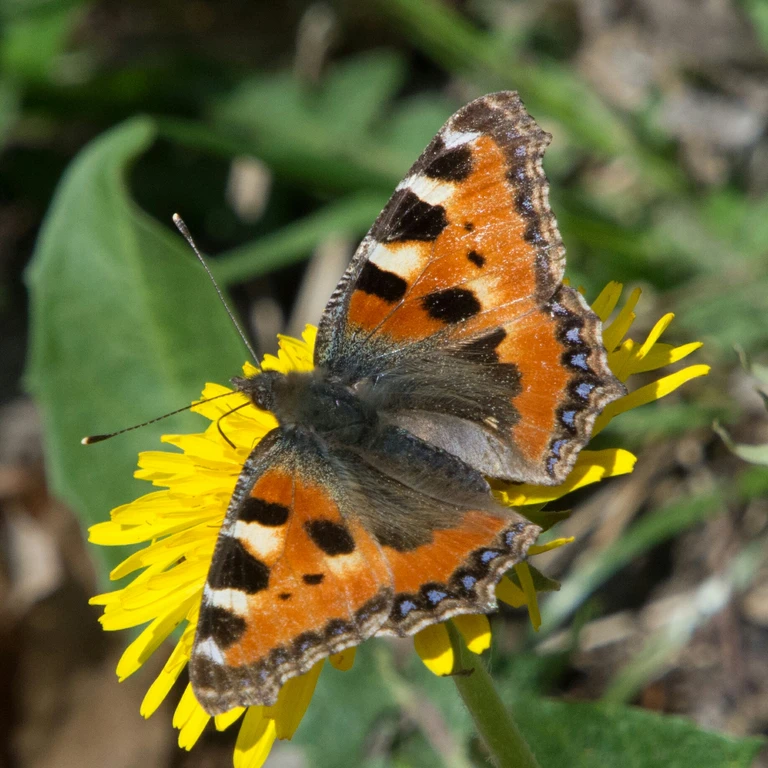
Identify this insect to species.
Aglais urticae
